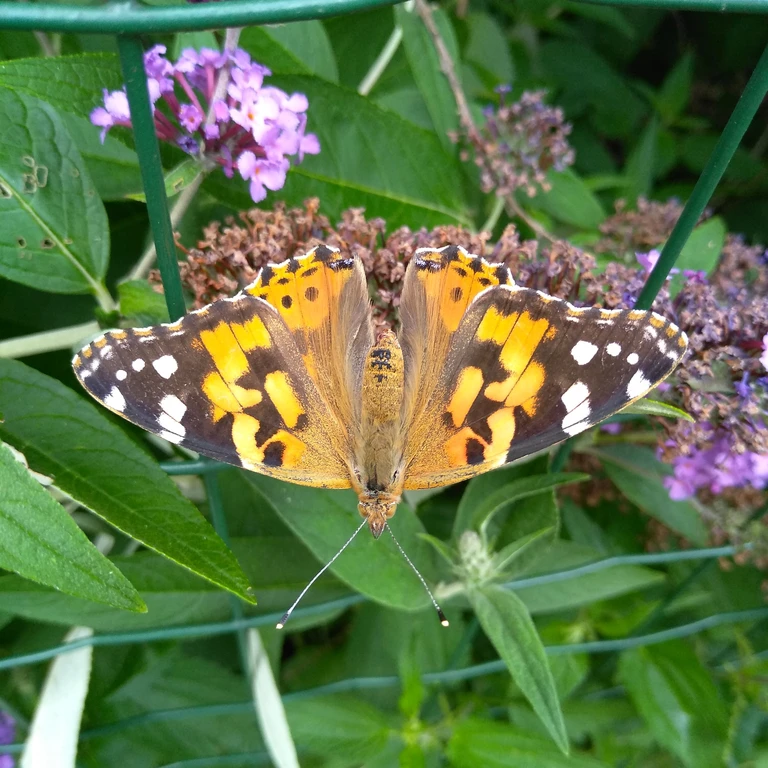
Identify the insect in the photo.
Vanessa cardui
